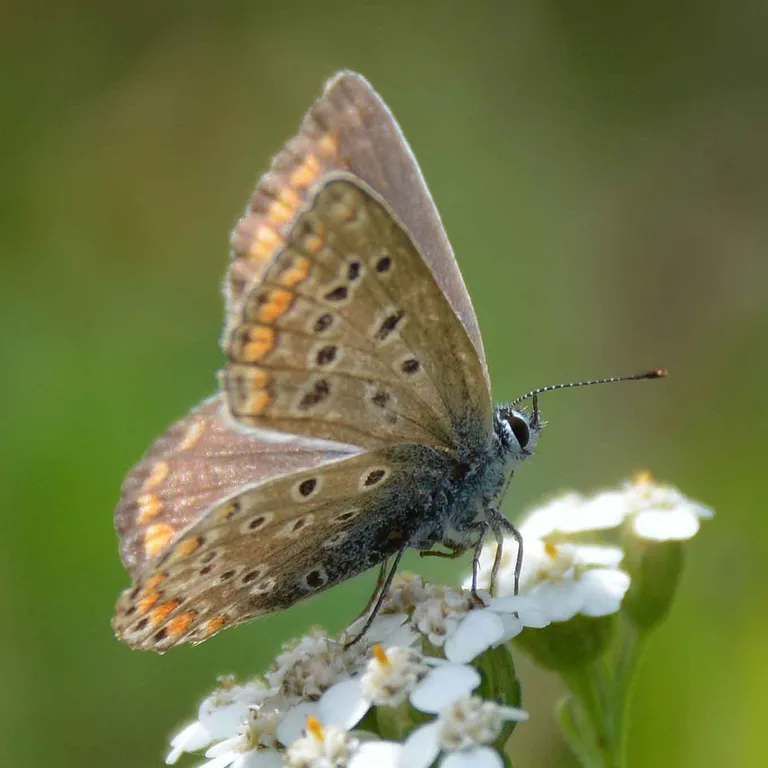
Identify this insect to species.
Polyommatus icarus
